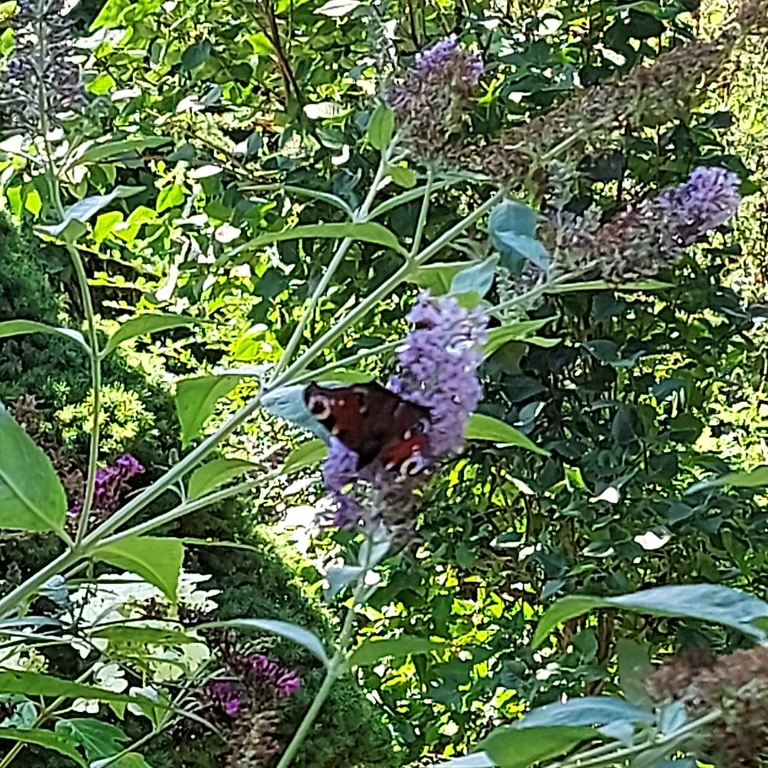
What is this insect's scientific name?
Aglais io
